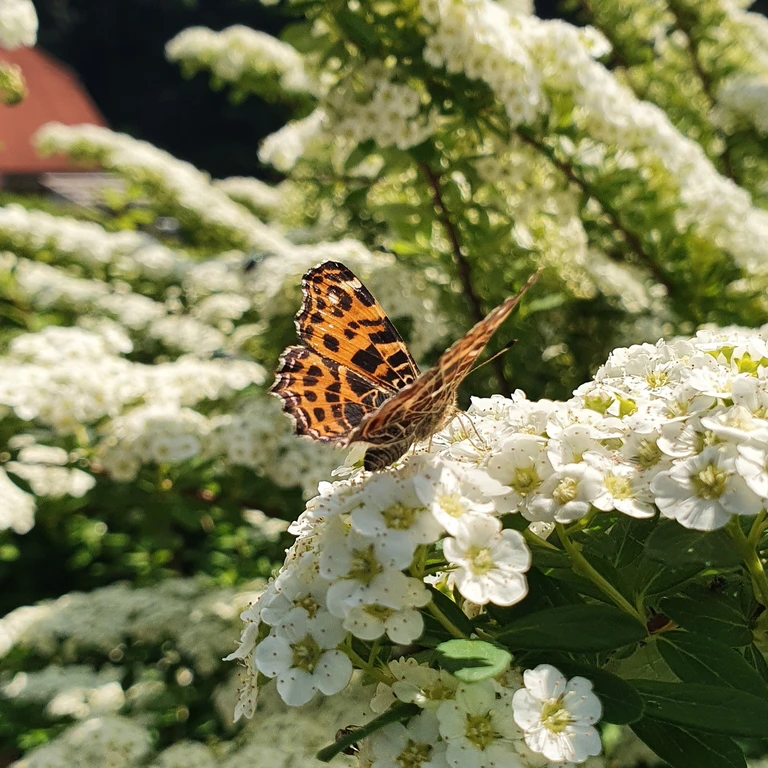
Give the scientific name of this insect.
Araschnia levana
